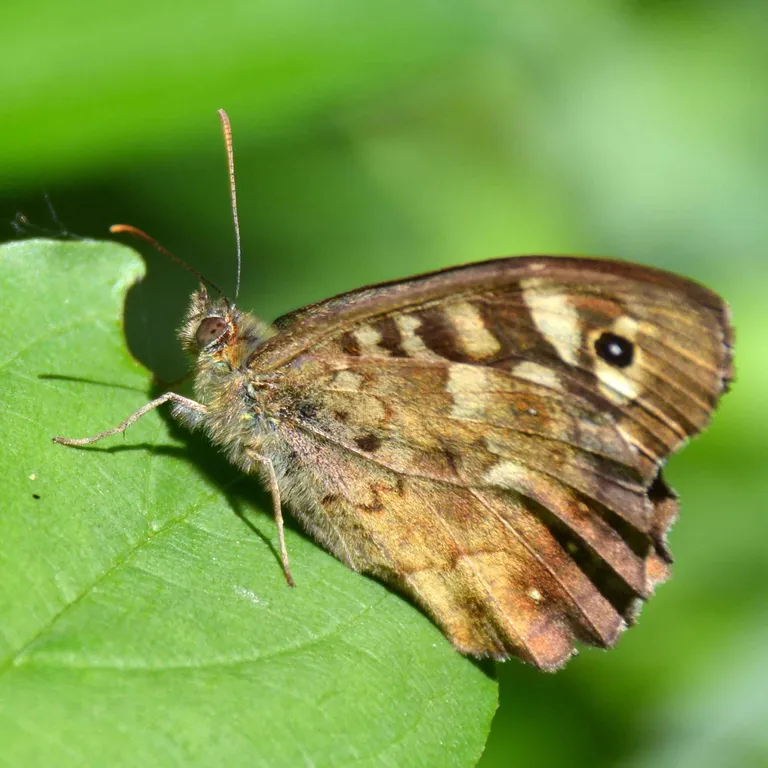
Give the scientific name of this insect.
Pararge aegeria
